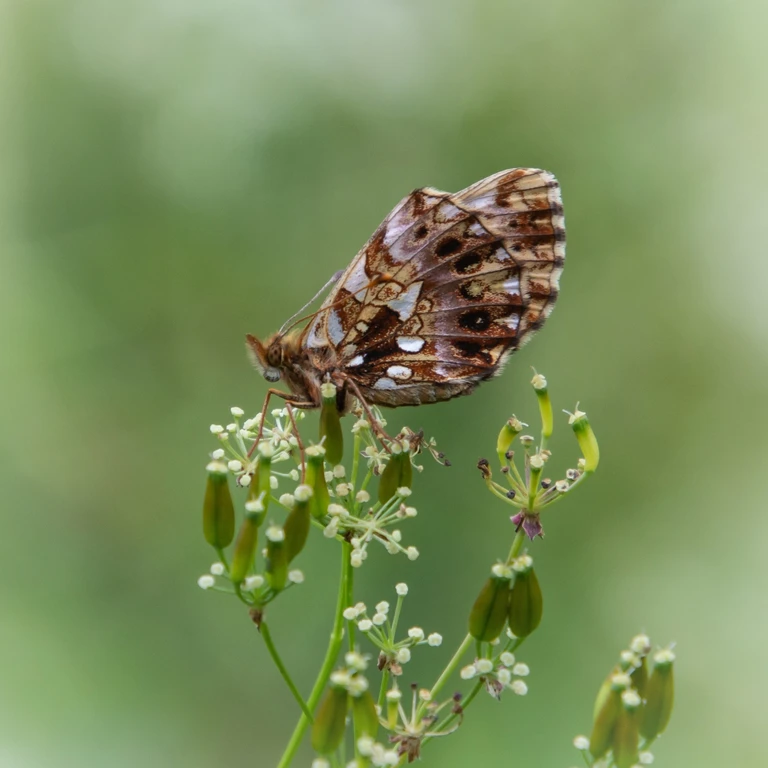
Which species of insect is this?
Boloria dia
